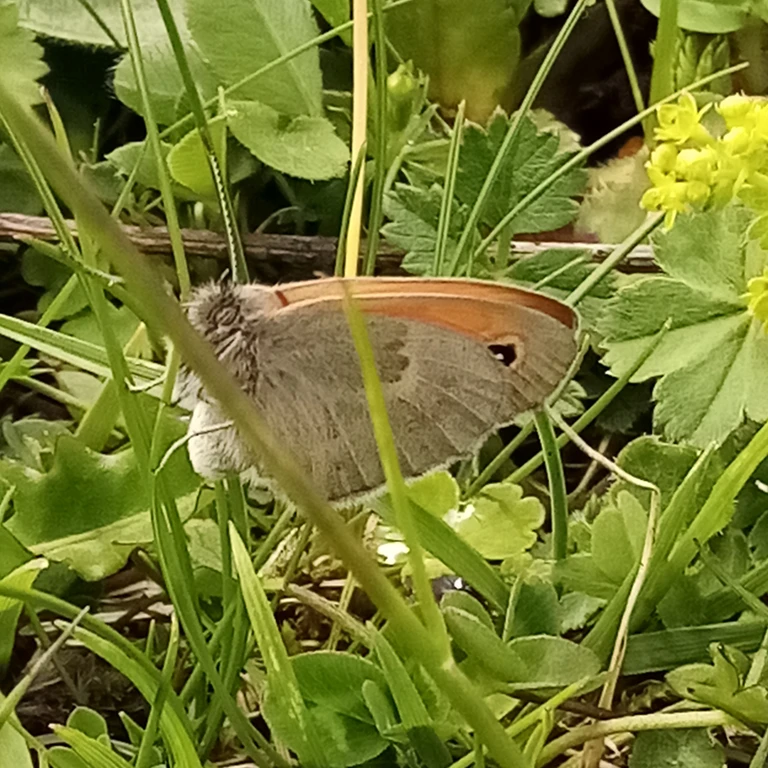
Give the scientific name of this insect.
Coenonympha pamphilus
